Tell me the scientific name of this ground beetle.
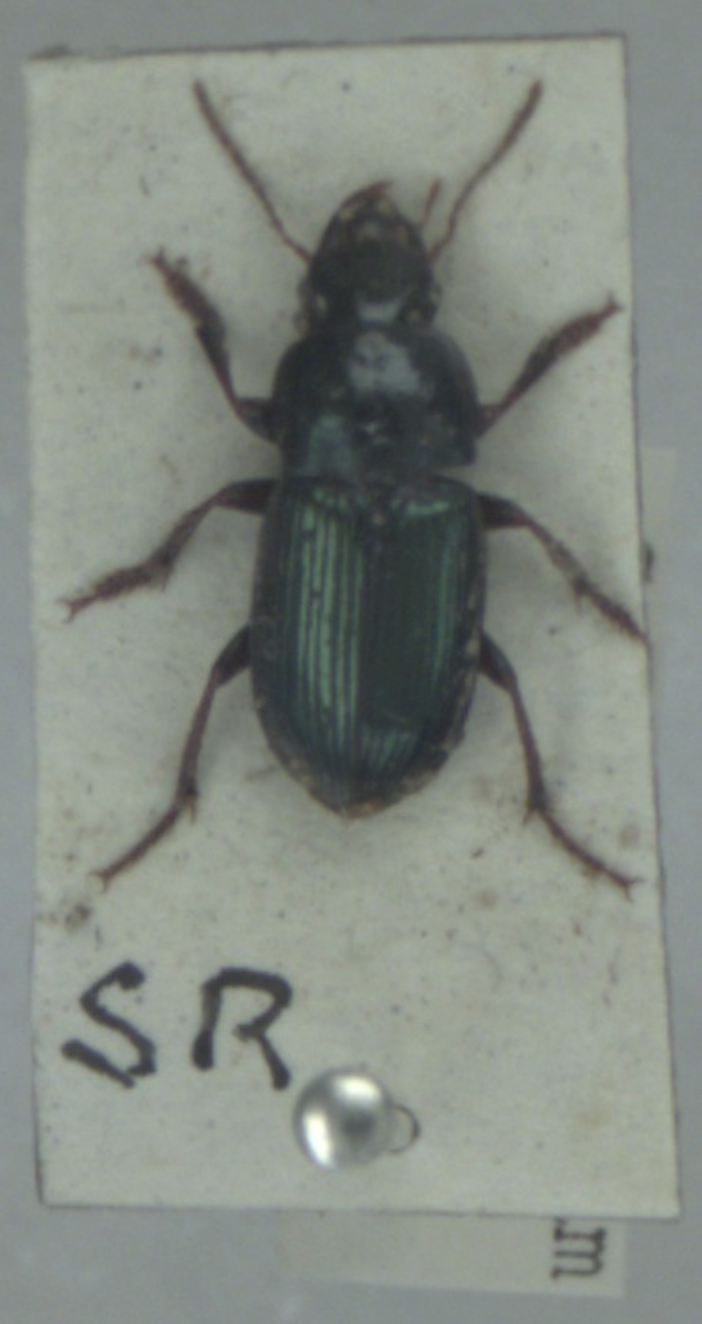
Harpalus rubripes
